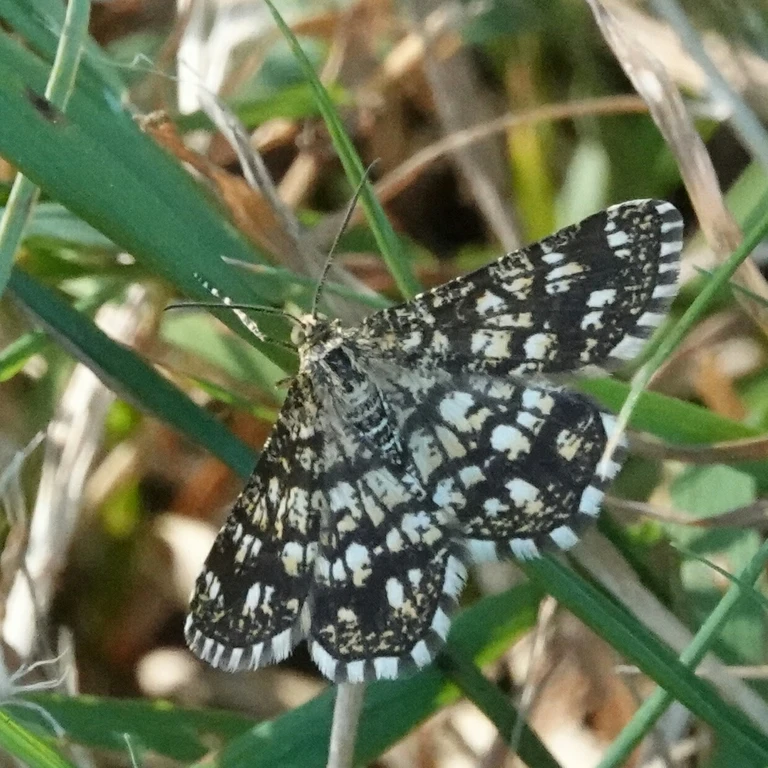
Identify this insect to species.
Chiasmia clathrata
